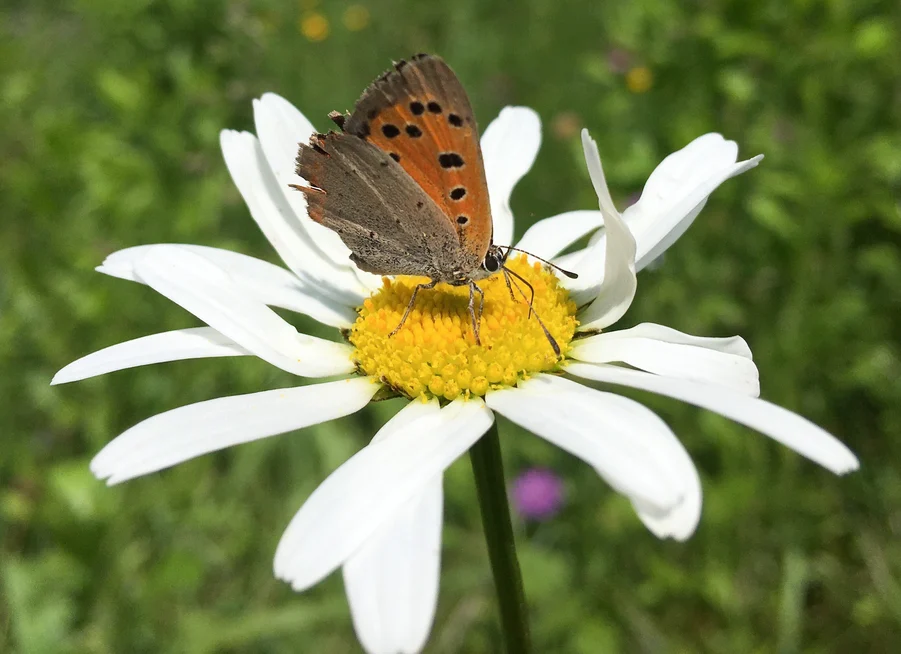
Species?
Lycaena phlaeas
